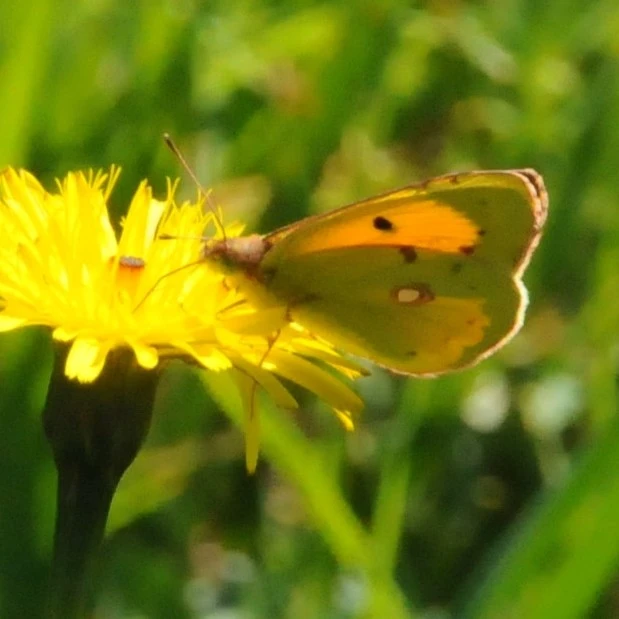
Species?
Colias croceus
